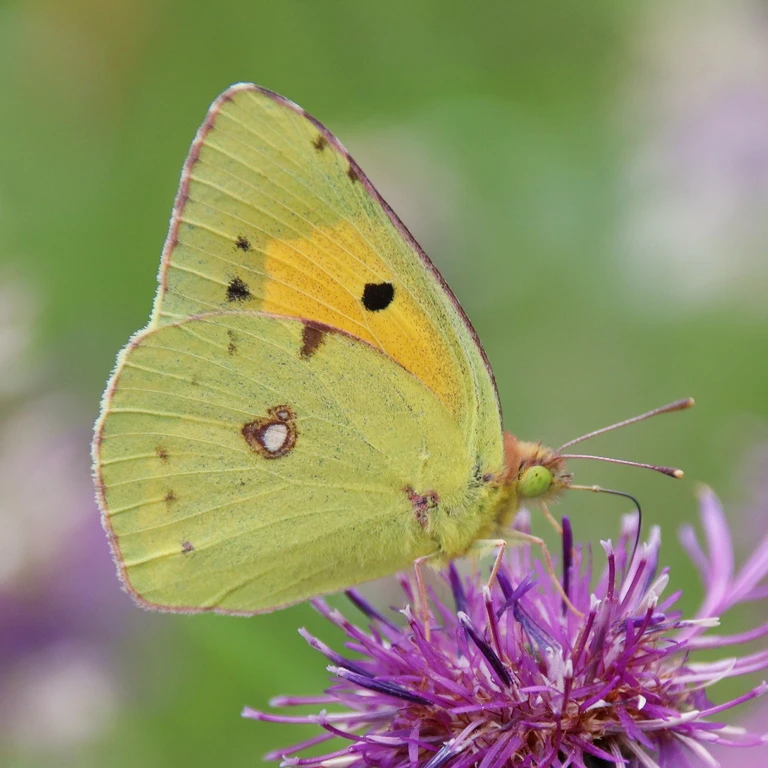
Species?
Colias croceus
